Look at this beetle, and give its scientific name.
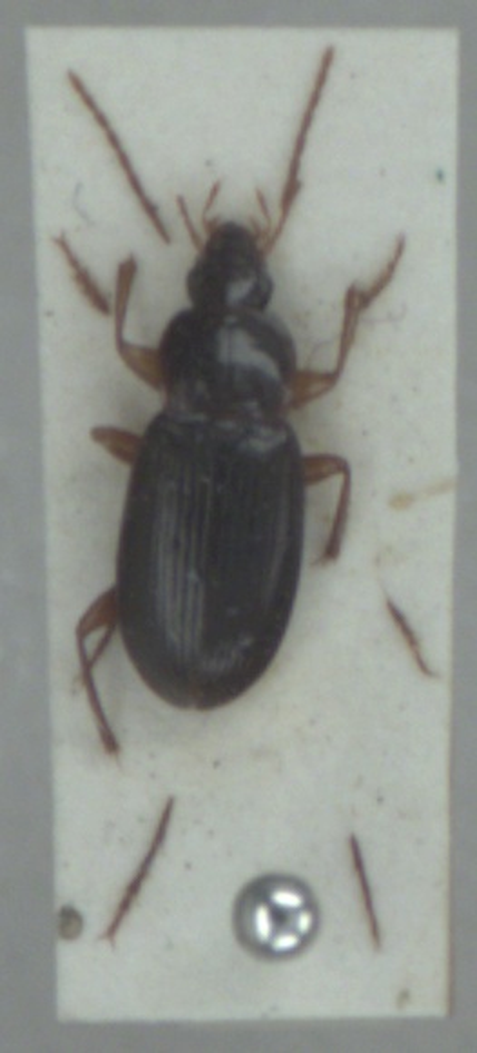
Calathus micropterus
